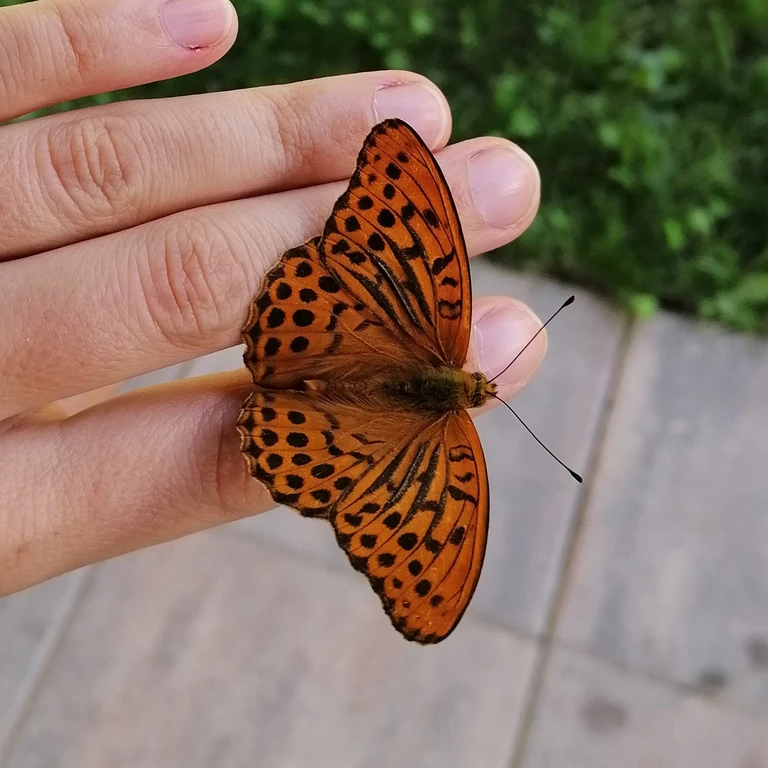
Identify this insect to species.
Argynnis paphia
